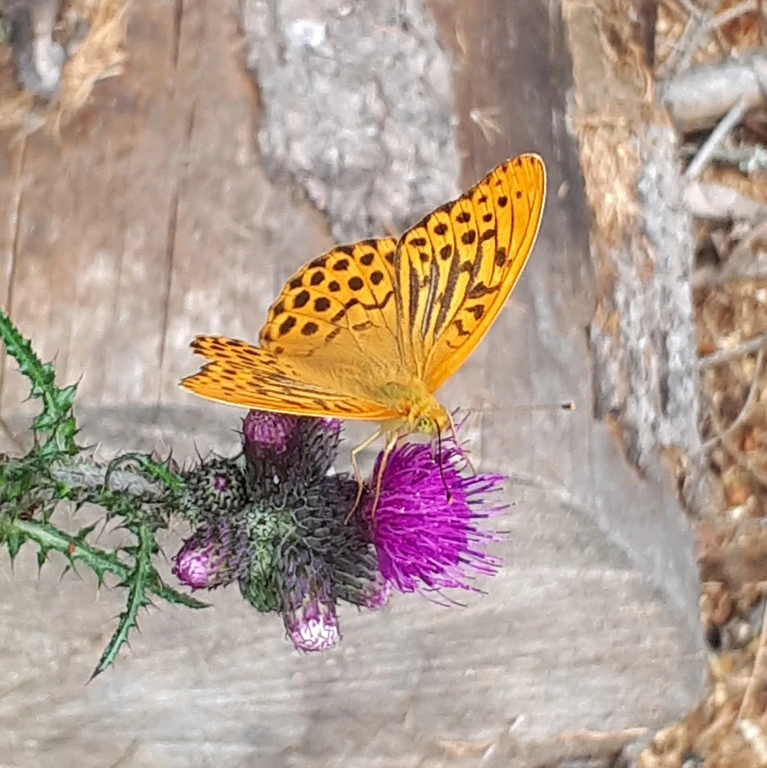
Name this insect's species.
Argynnis paphia
